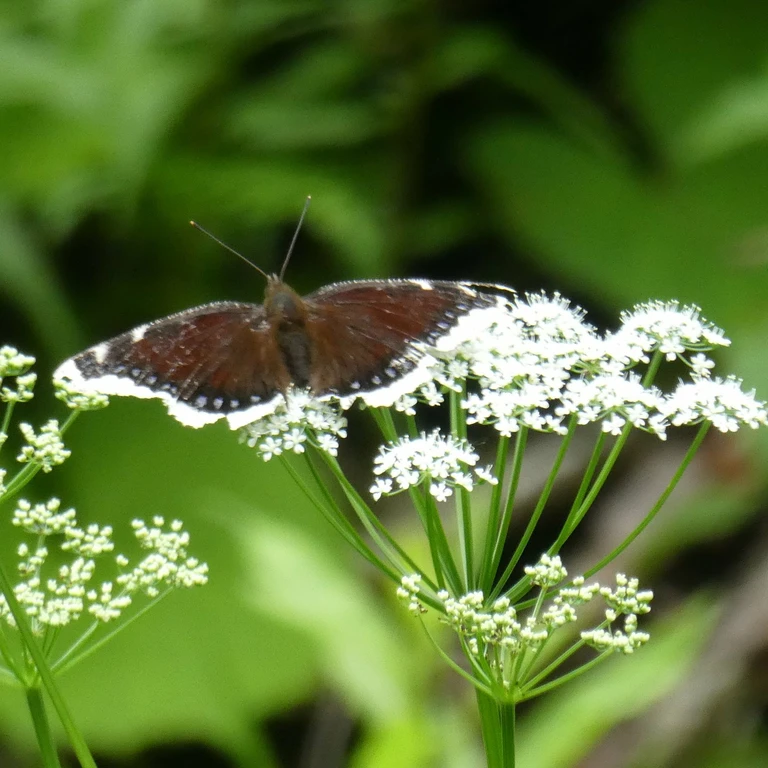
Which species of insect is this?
Nymphalis antiopa
